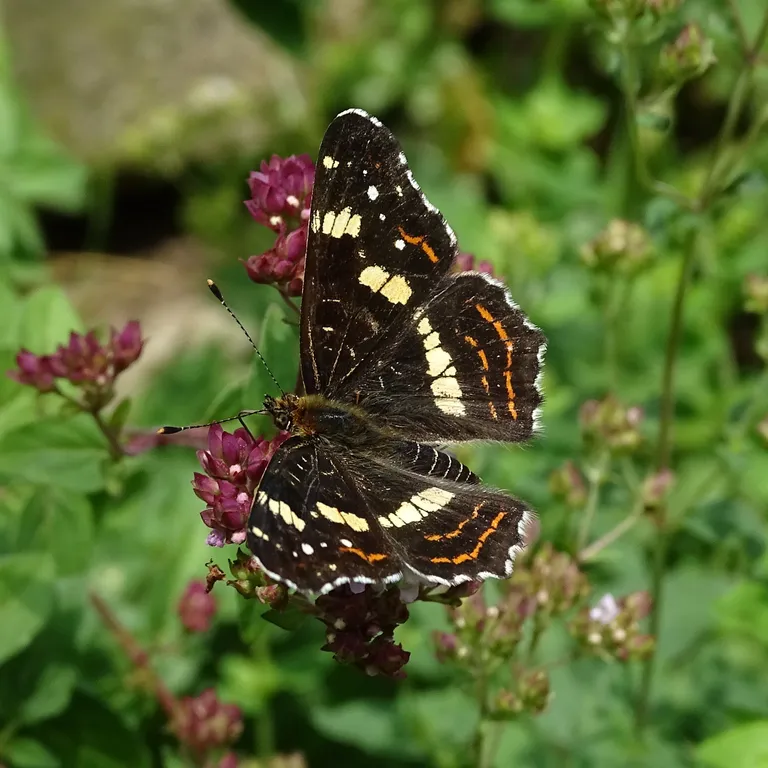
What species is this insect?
Araschnia levana
